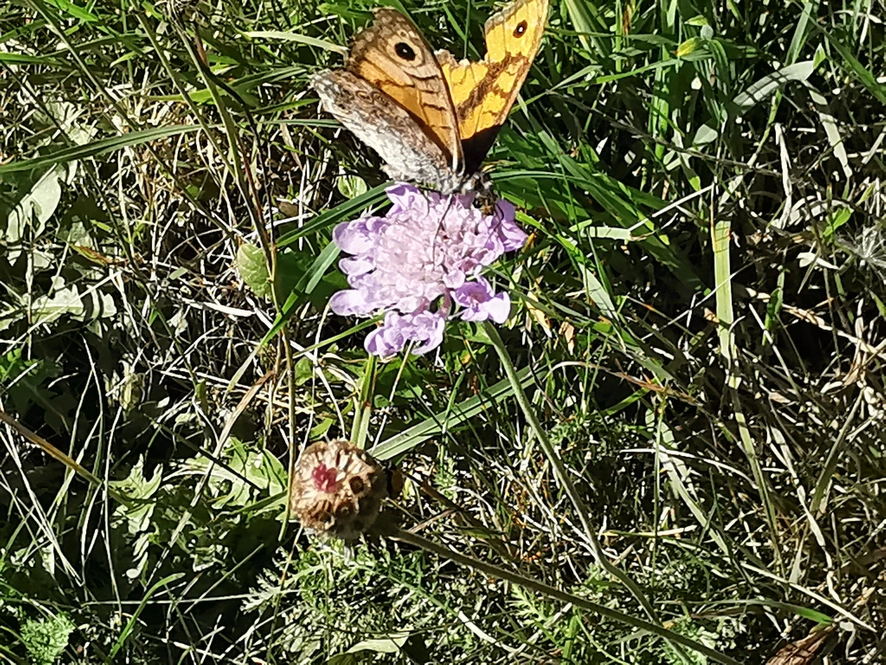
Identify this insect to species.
Lasiommata megera (also Pararge megera)
